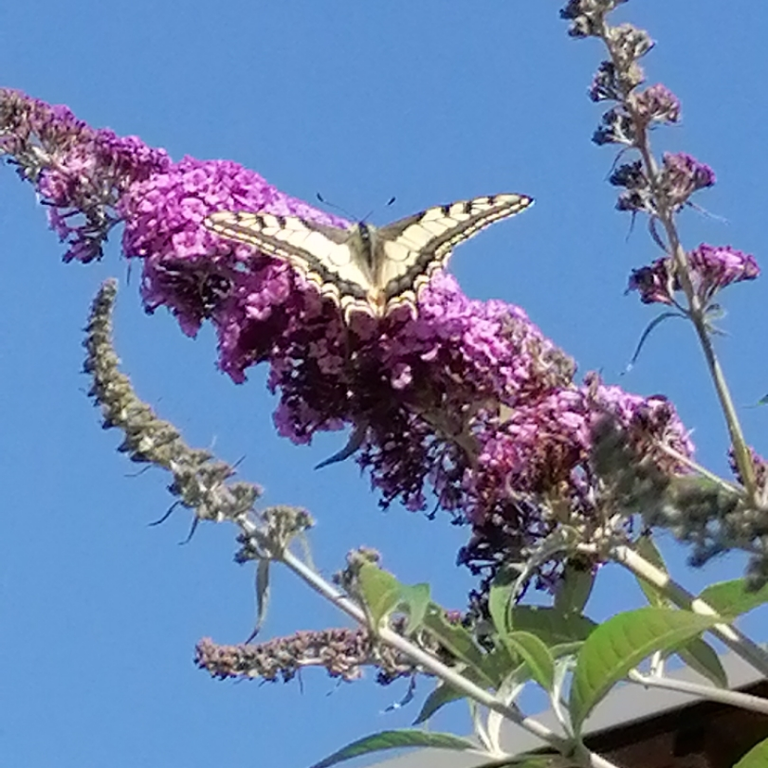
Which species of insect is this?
Papilio machaon
